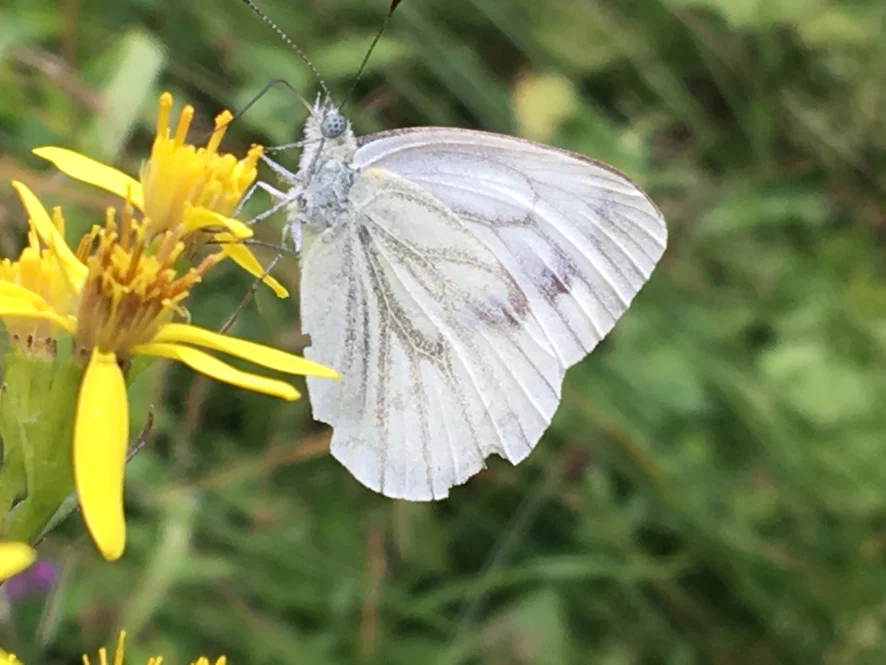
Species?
Pieris napi
